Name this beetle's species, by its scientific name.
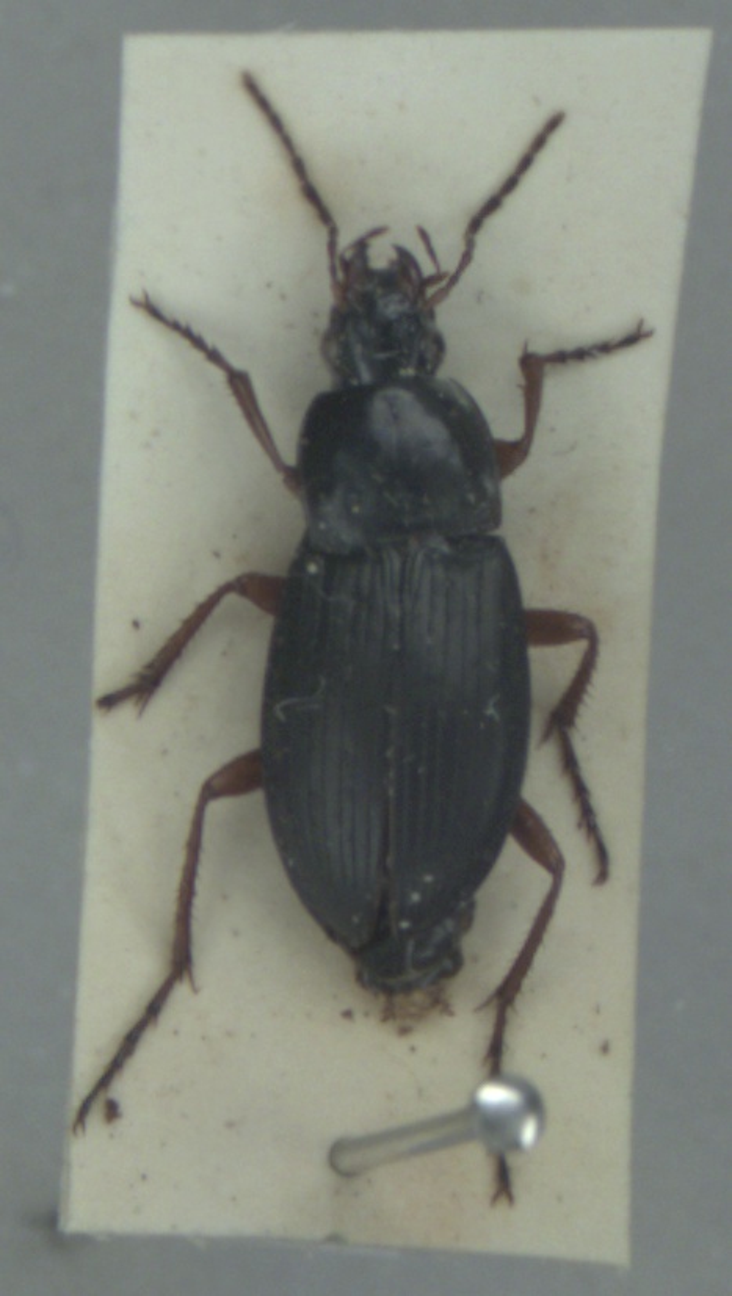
Calathus fuscipes
